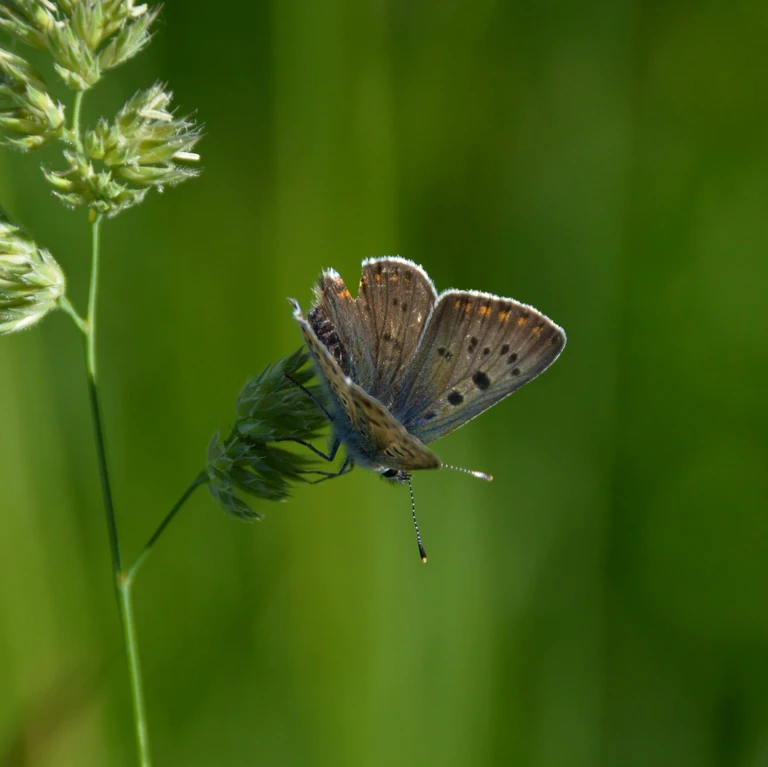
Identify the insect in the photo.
Lycaena tityrus (also Loweia tityrus)
